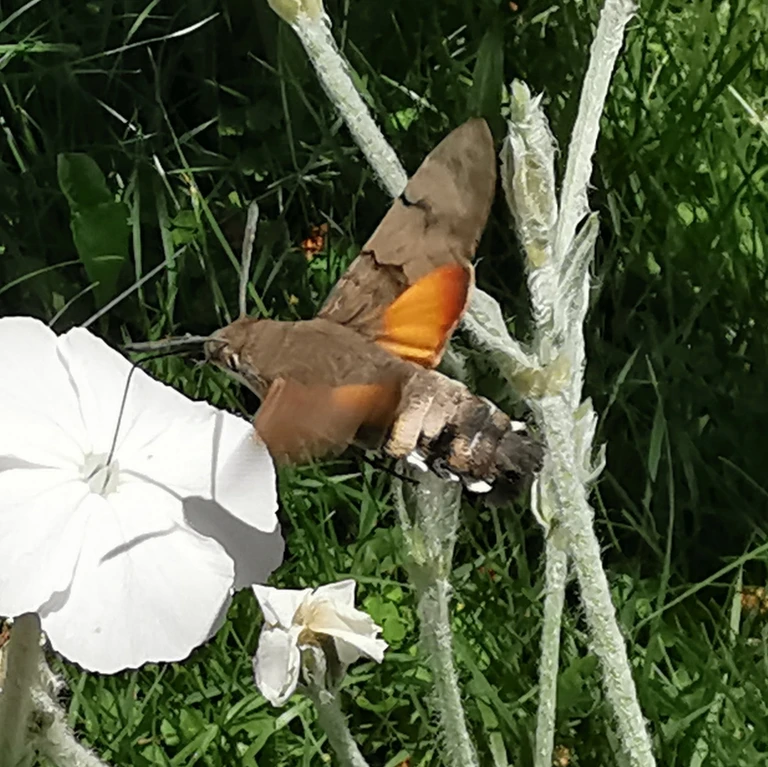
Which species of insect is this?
Macroglossum stellatarum
